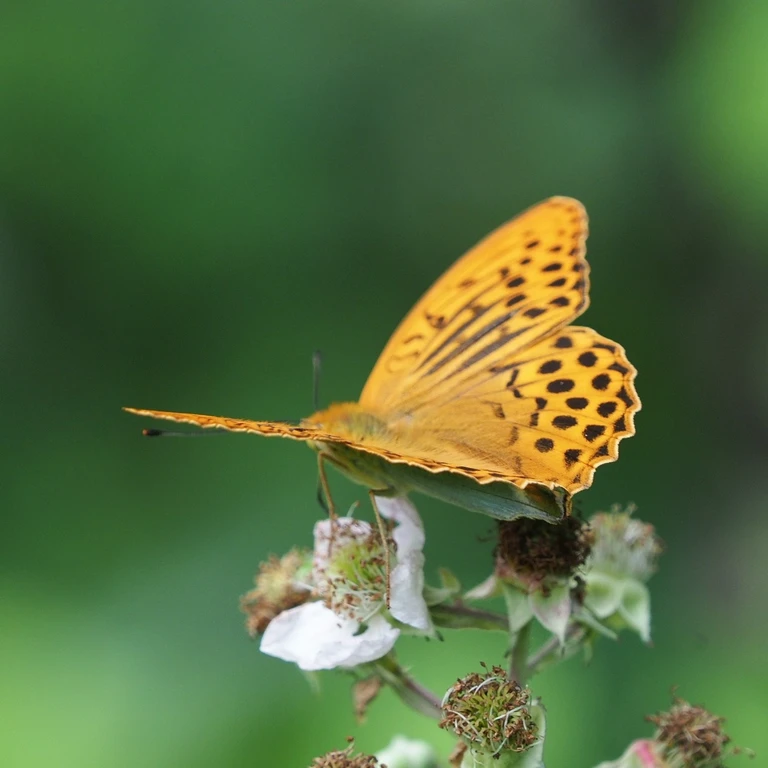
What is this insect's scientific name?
Argynnis paphia
